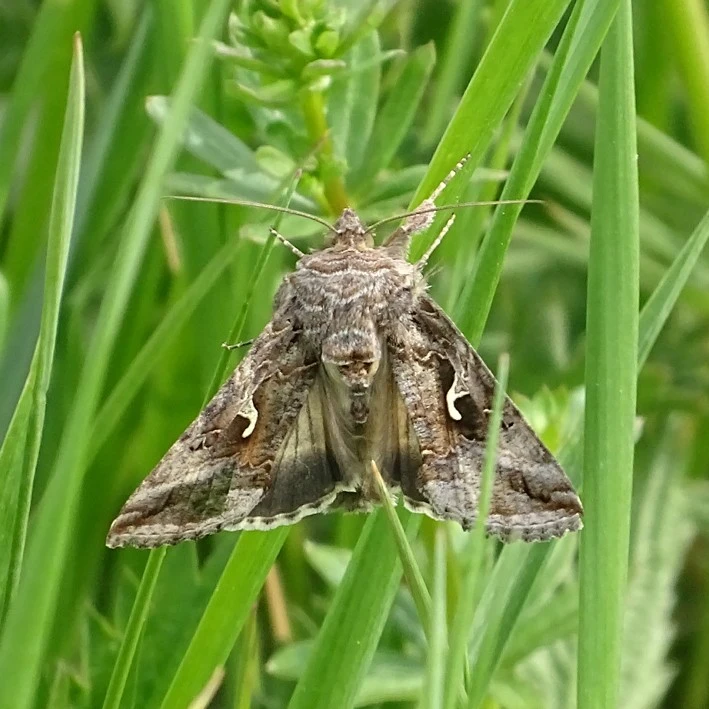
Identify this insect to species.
Autographa gamma
